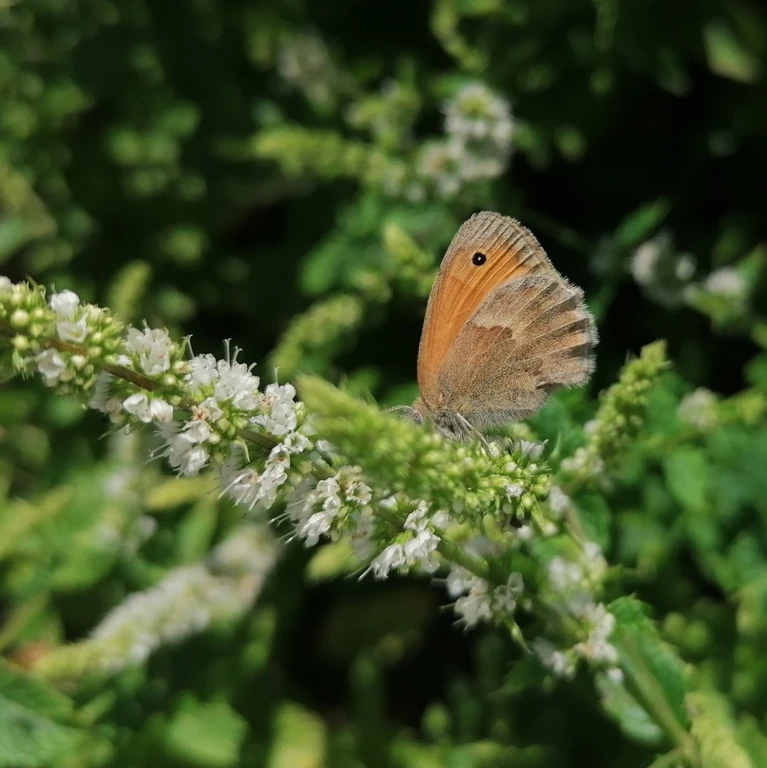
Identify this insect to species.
Coenonympha pamphilus
